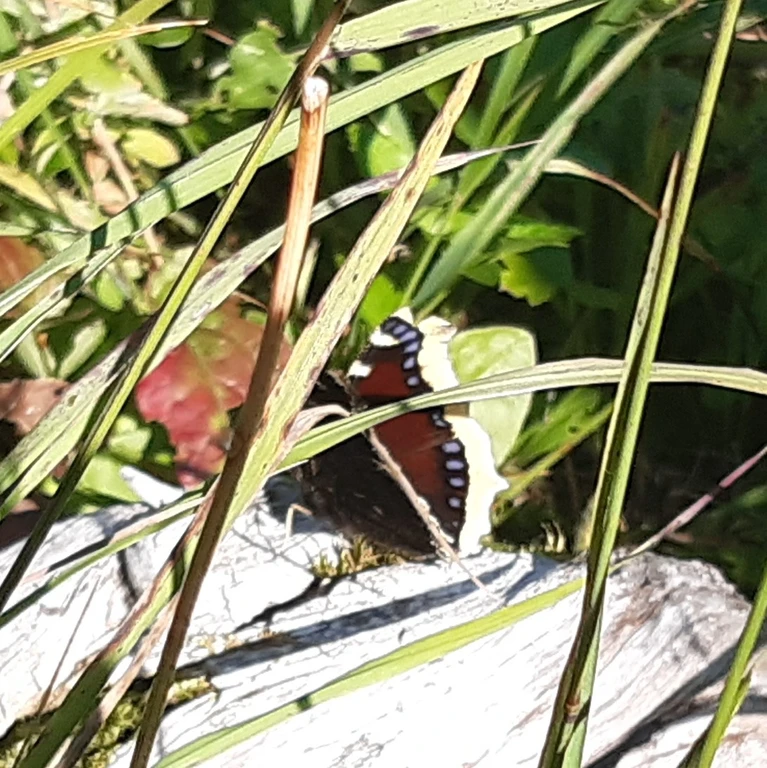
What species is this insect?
Nymphalis antiopa
